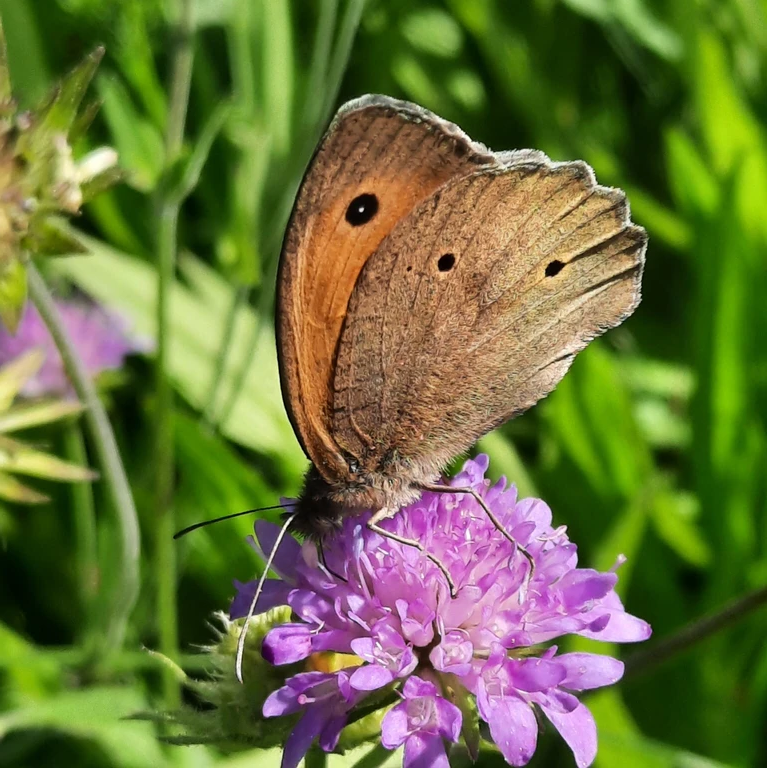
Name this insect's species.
Maniola jurtina
